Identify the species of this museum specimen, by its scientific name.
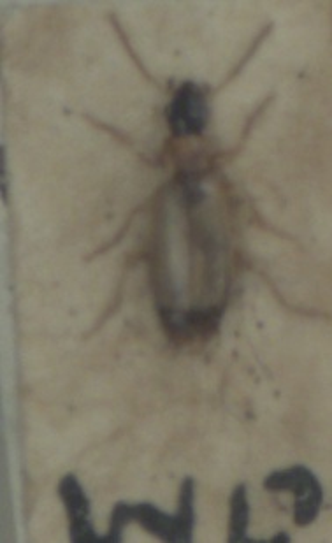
Philorhizus melanocephalus
